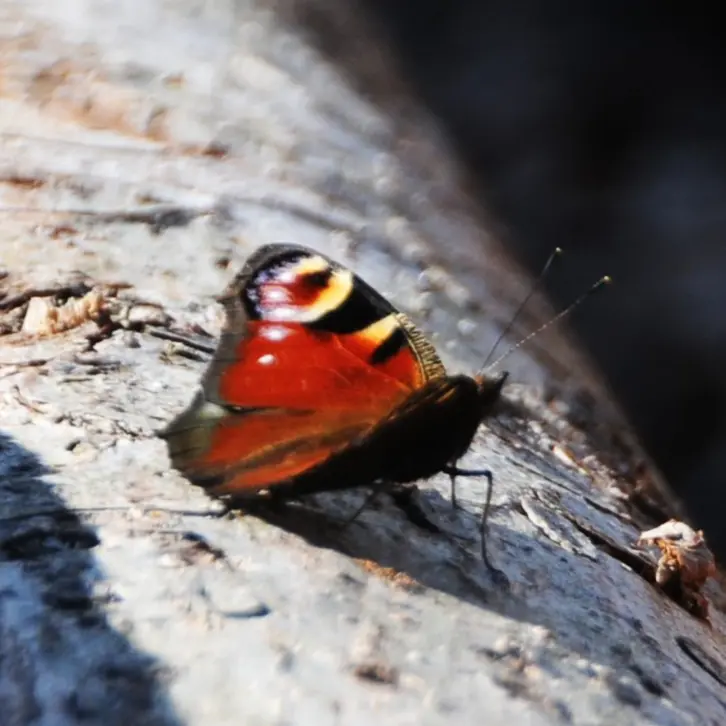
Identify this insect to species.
Aglais io
